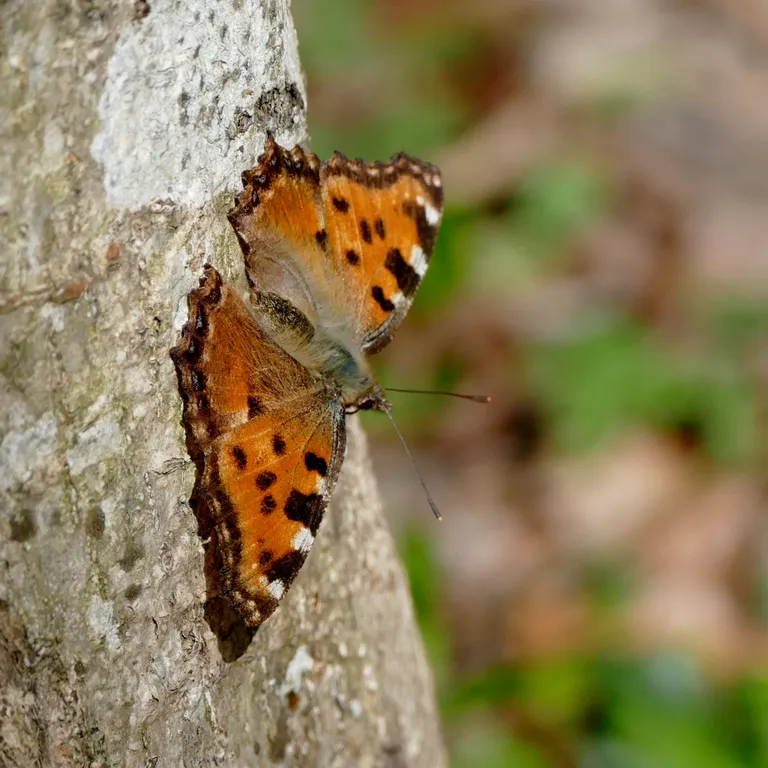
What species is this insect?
Nymphalis polychloros
